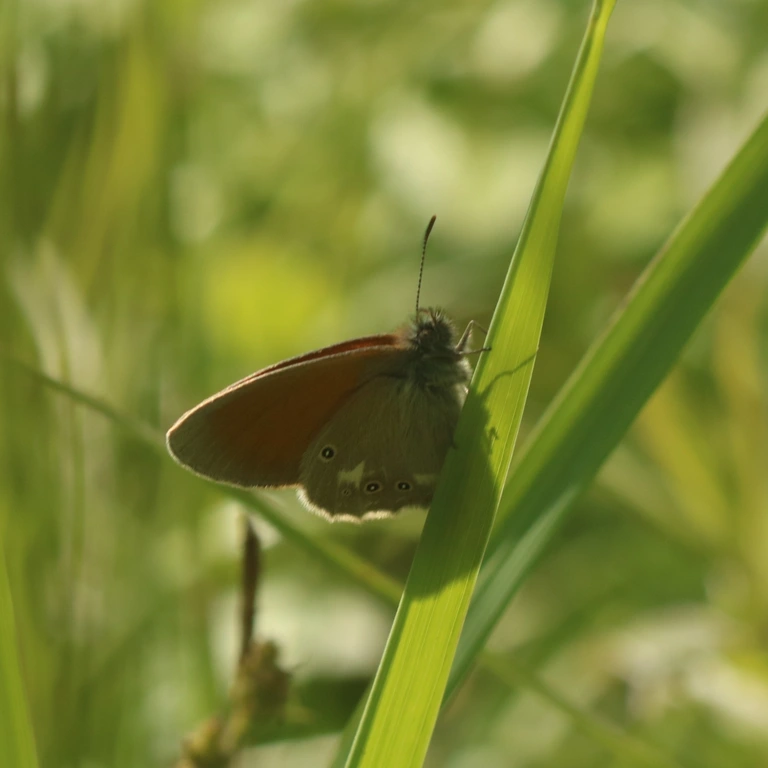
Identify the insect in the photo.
Coenonympha glycerion (also Coenonympha iphis)
